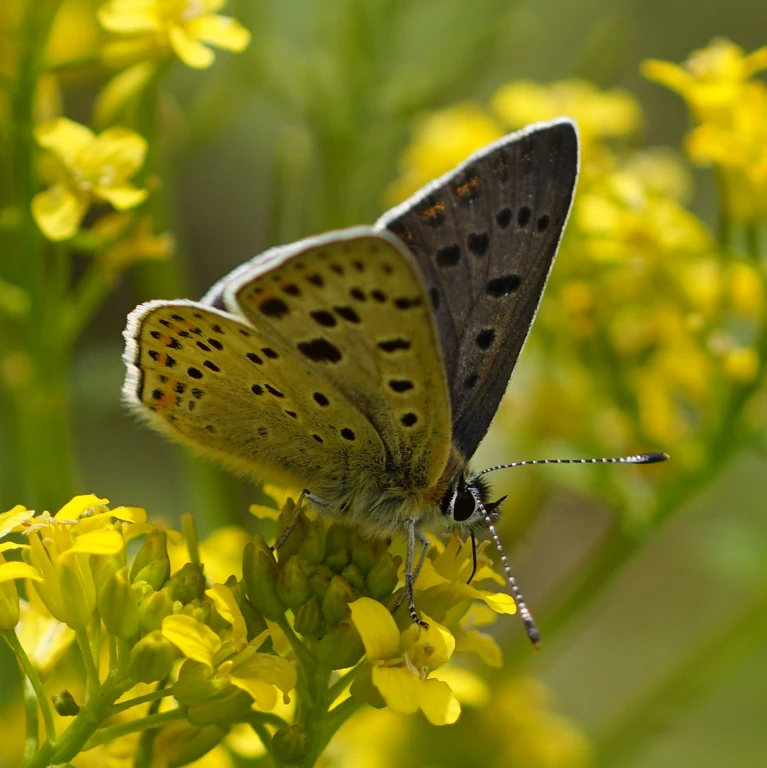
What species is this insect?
Lycaena tityrus (also Loweia tityrus)
